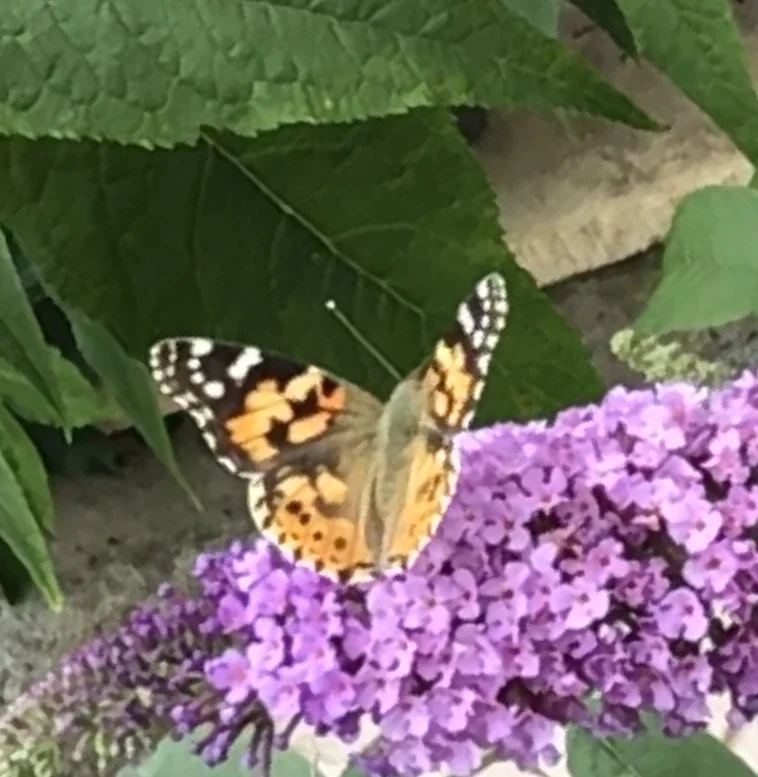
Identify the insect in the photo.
Vanessa cardui
